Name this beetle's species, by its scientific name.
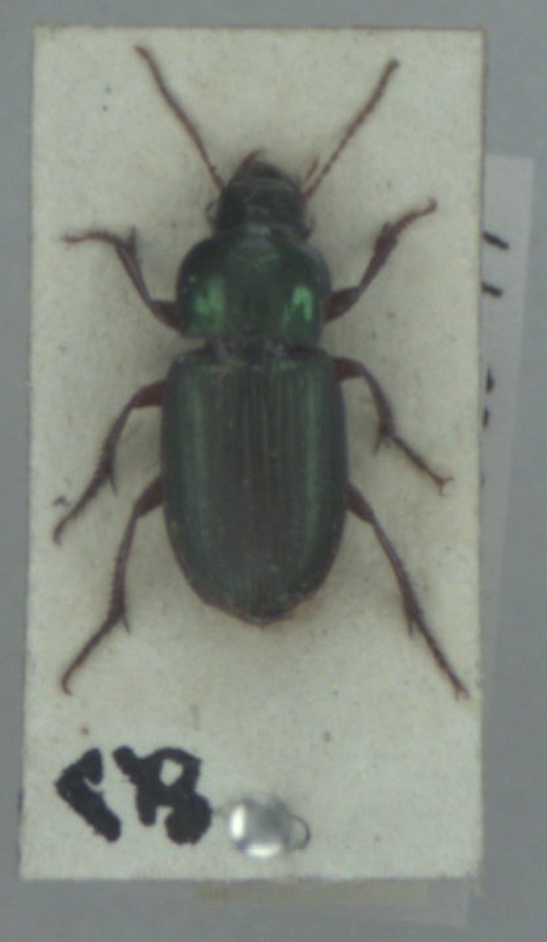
Harpalus affinis
